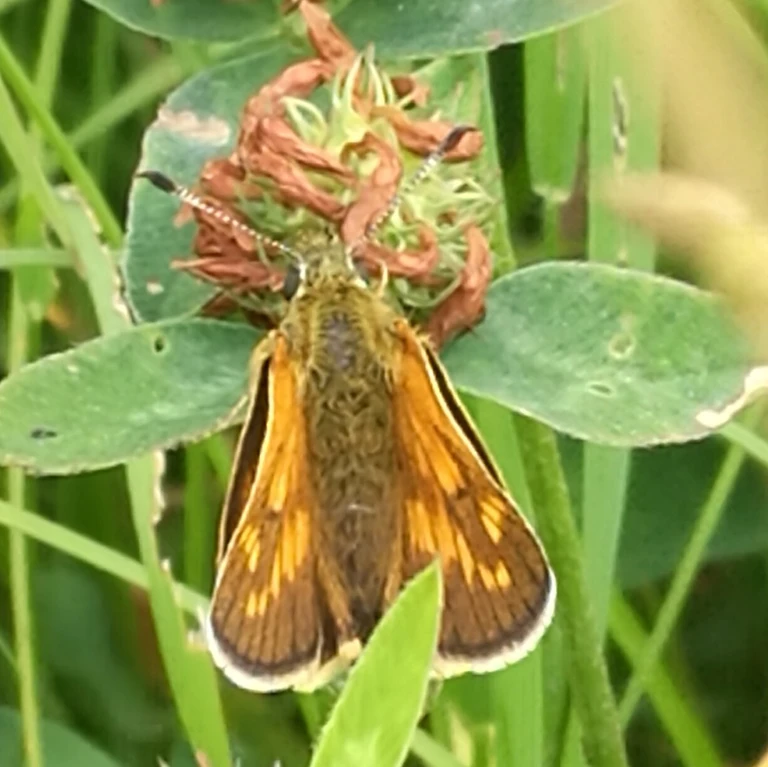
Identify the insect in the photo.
Ochlodes sylvanus (also Ochlodes venata)
